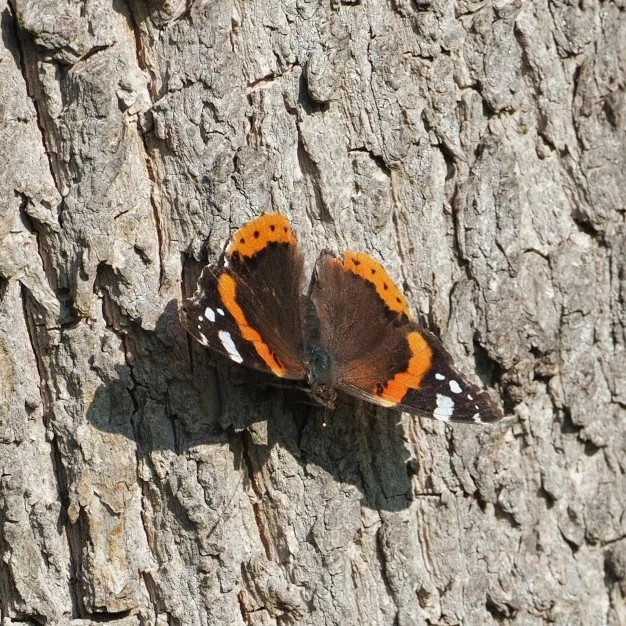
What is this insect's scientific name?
Vanessa atalanta
